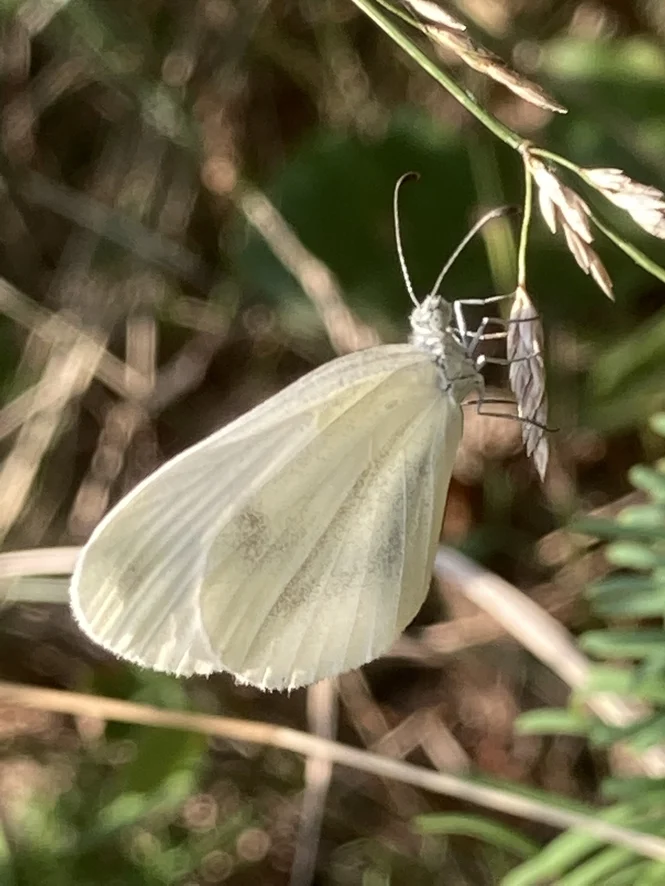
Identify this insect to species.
Leptidea sinapis/juvernica
